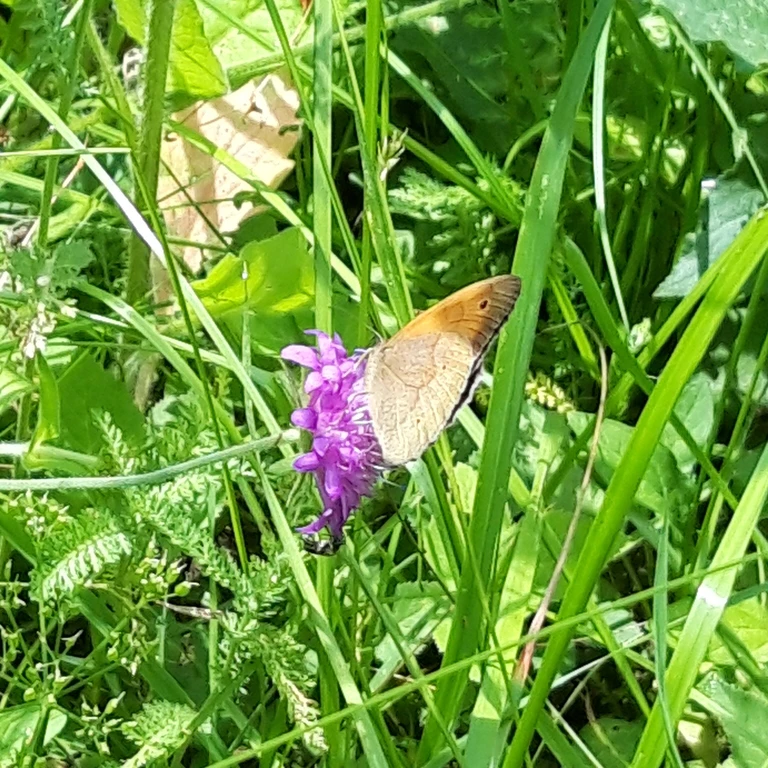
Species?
Maniola jurtina
